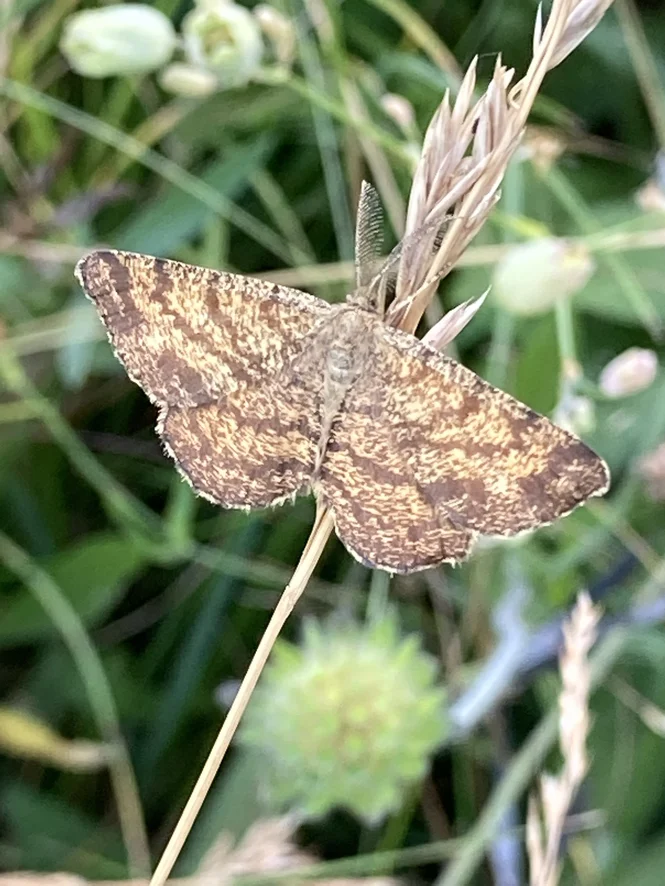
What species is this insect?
Ematurga atomaria
